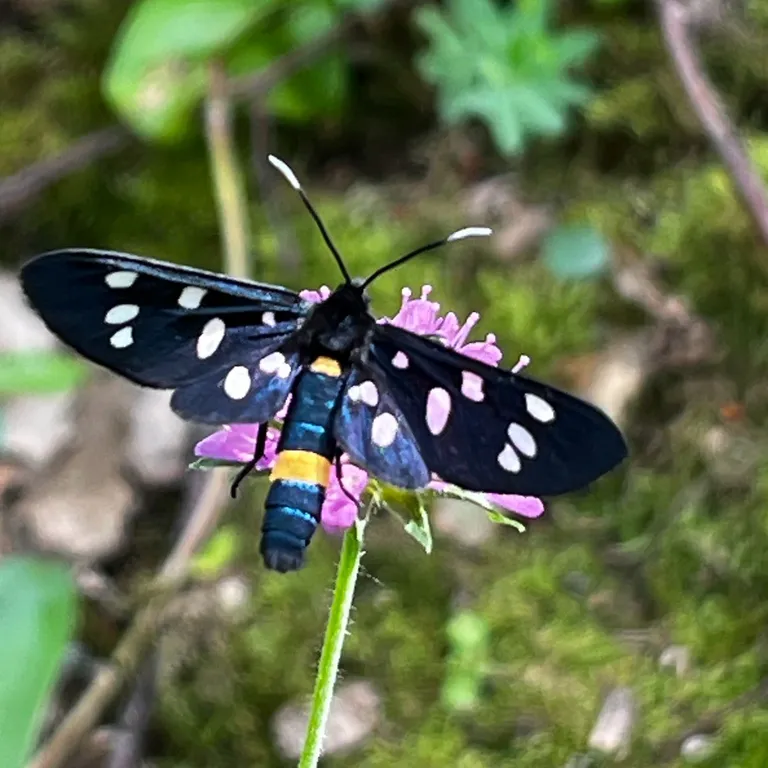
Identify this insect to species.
Amata phegea
